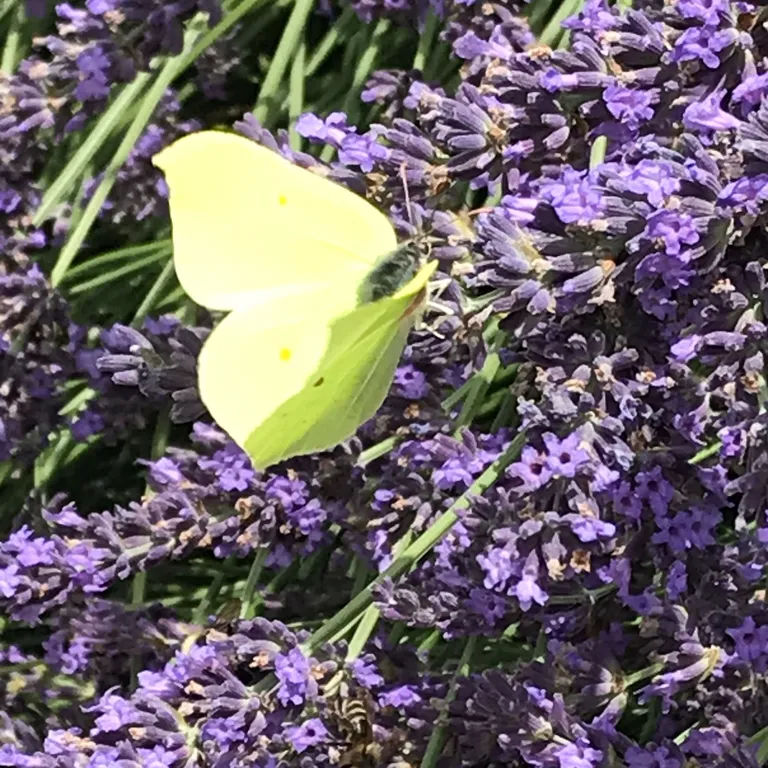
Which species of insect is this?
Gonepteryx rhamni
